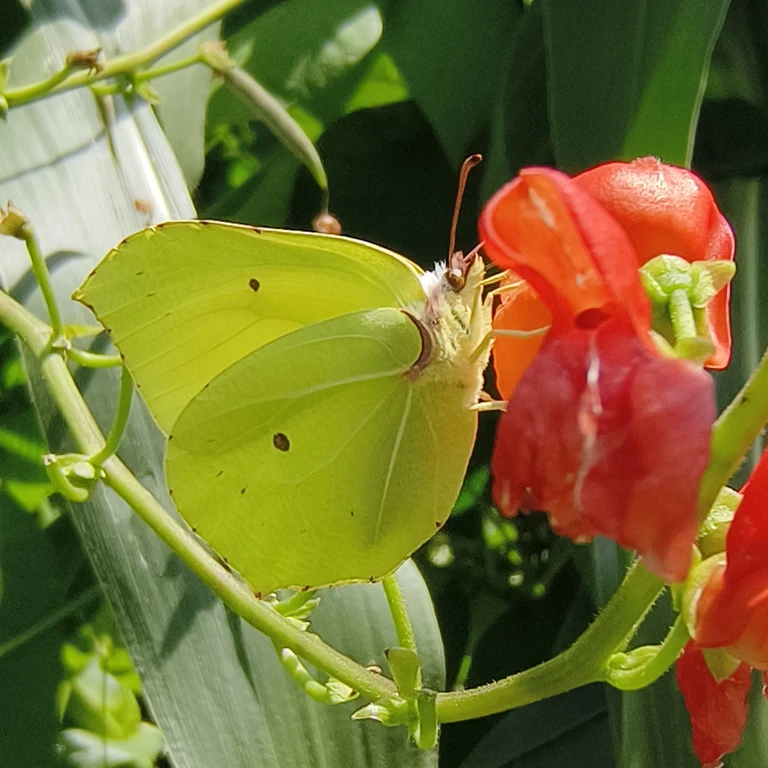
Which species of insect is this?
Gonepteryx rhamni
